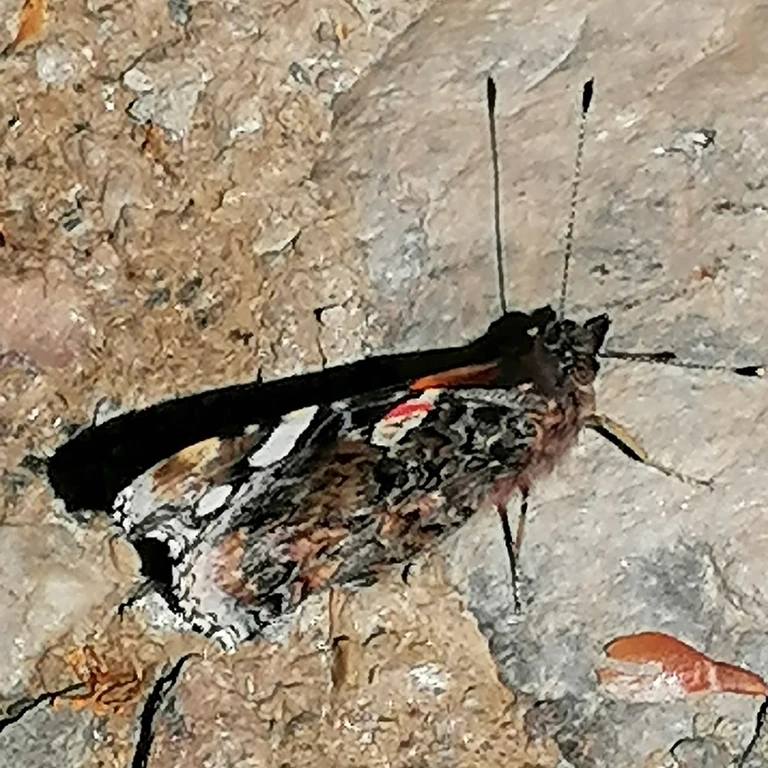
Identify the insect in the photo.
Vanessa atalanta
